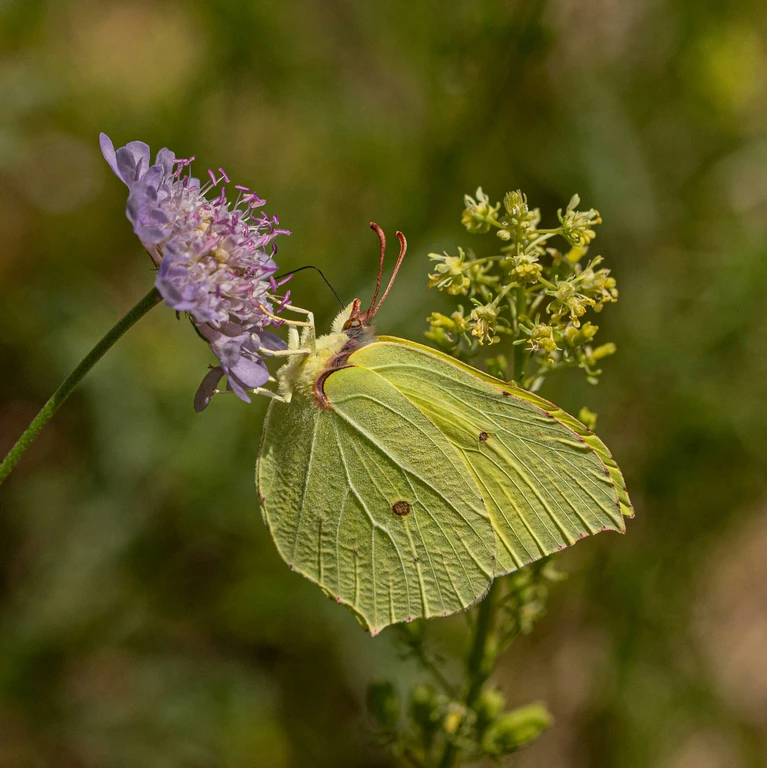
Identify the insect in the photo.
Gonepteryx rhamni
